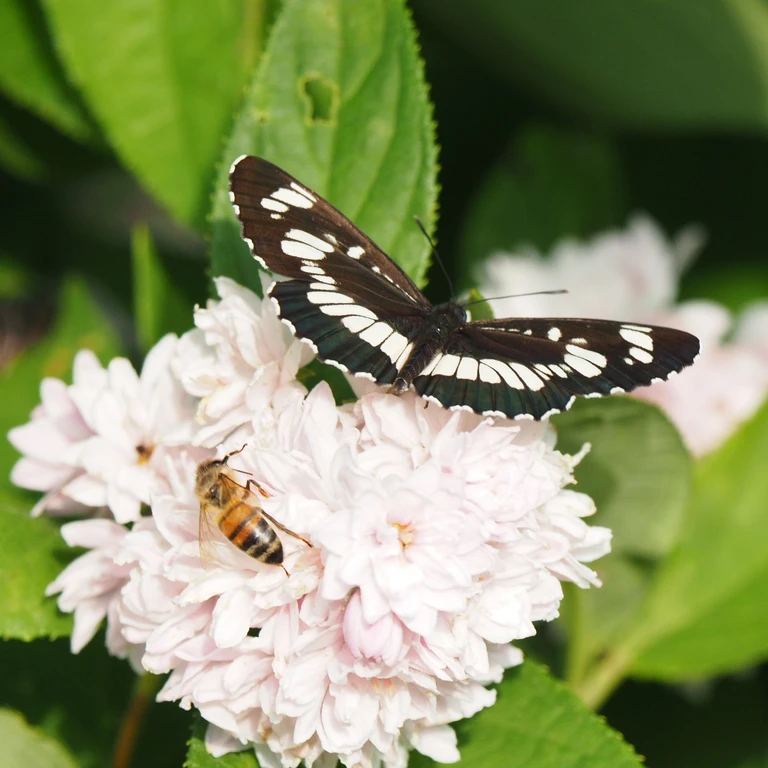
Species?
Neptis rivularis
